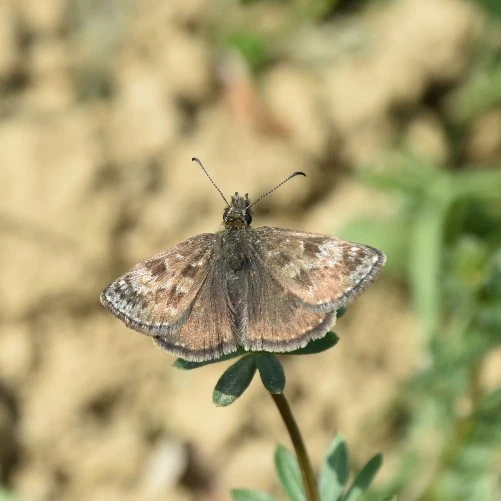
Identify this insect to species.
Erynnis tages
